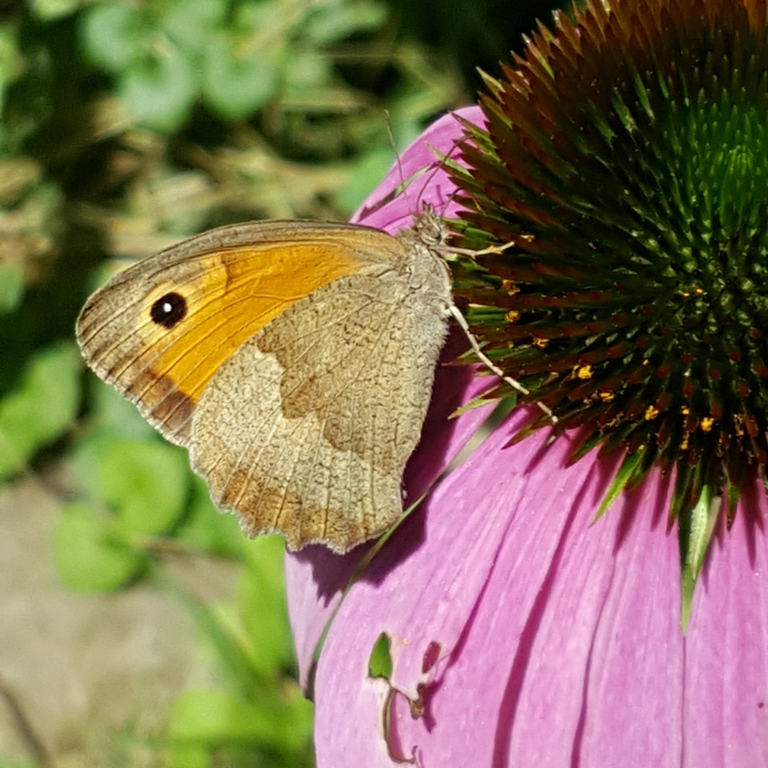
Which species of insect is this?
Maniola jurtina
